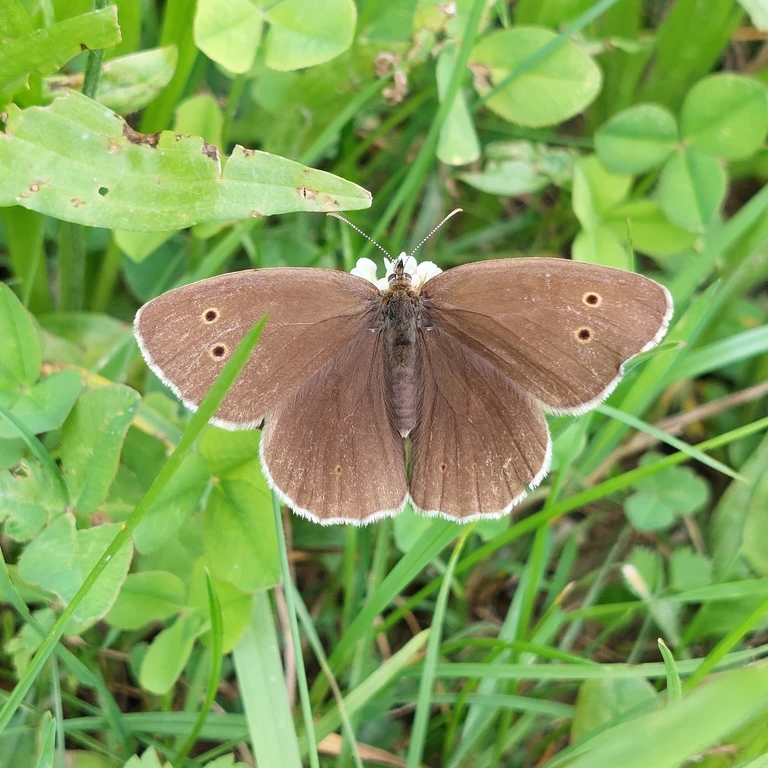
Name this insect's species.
Aphantopus hyperantus
